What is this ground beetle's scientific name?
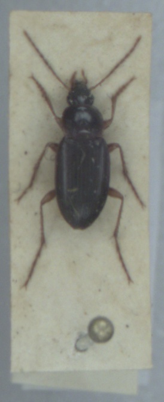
Calathus mollis
